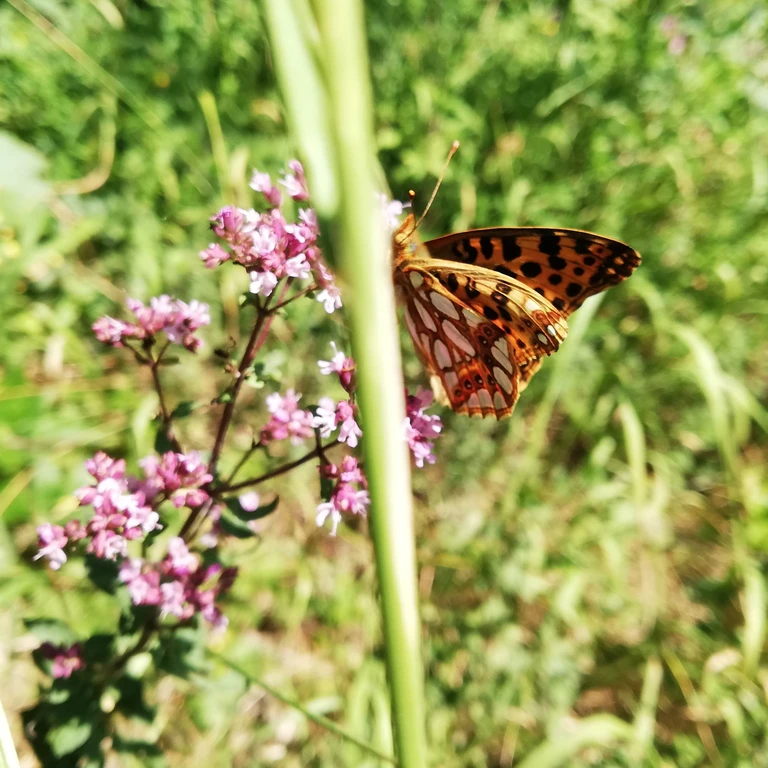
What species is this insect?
Issoria lathonia
